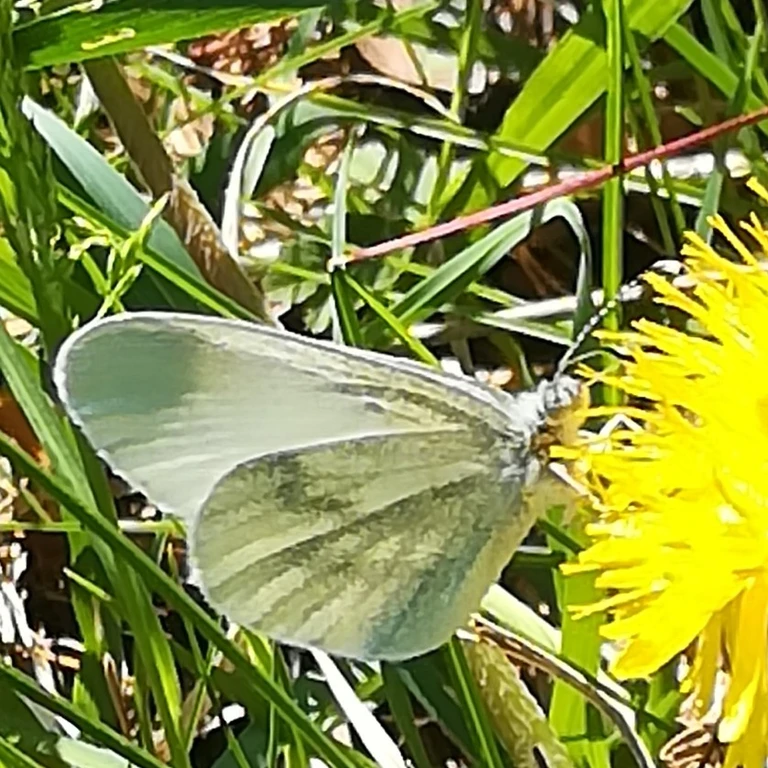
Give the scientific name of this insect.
Leptidea sinapis/juvernica
